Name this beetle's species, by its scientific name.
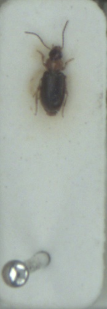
Acupalpus dubius
